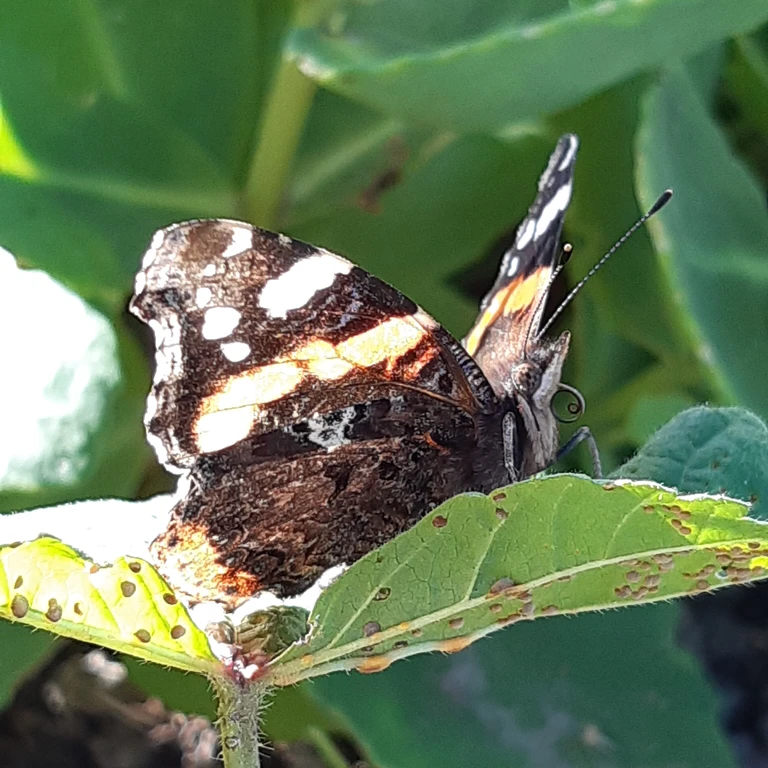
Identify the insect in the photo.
Vanessa atalanta
